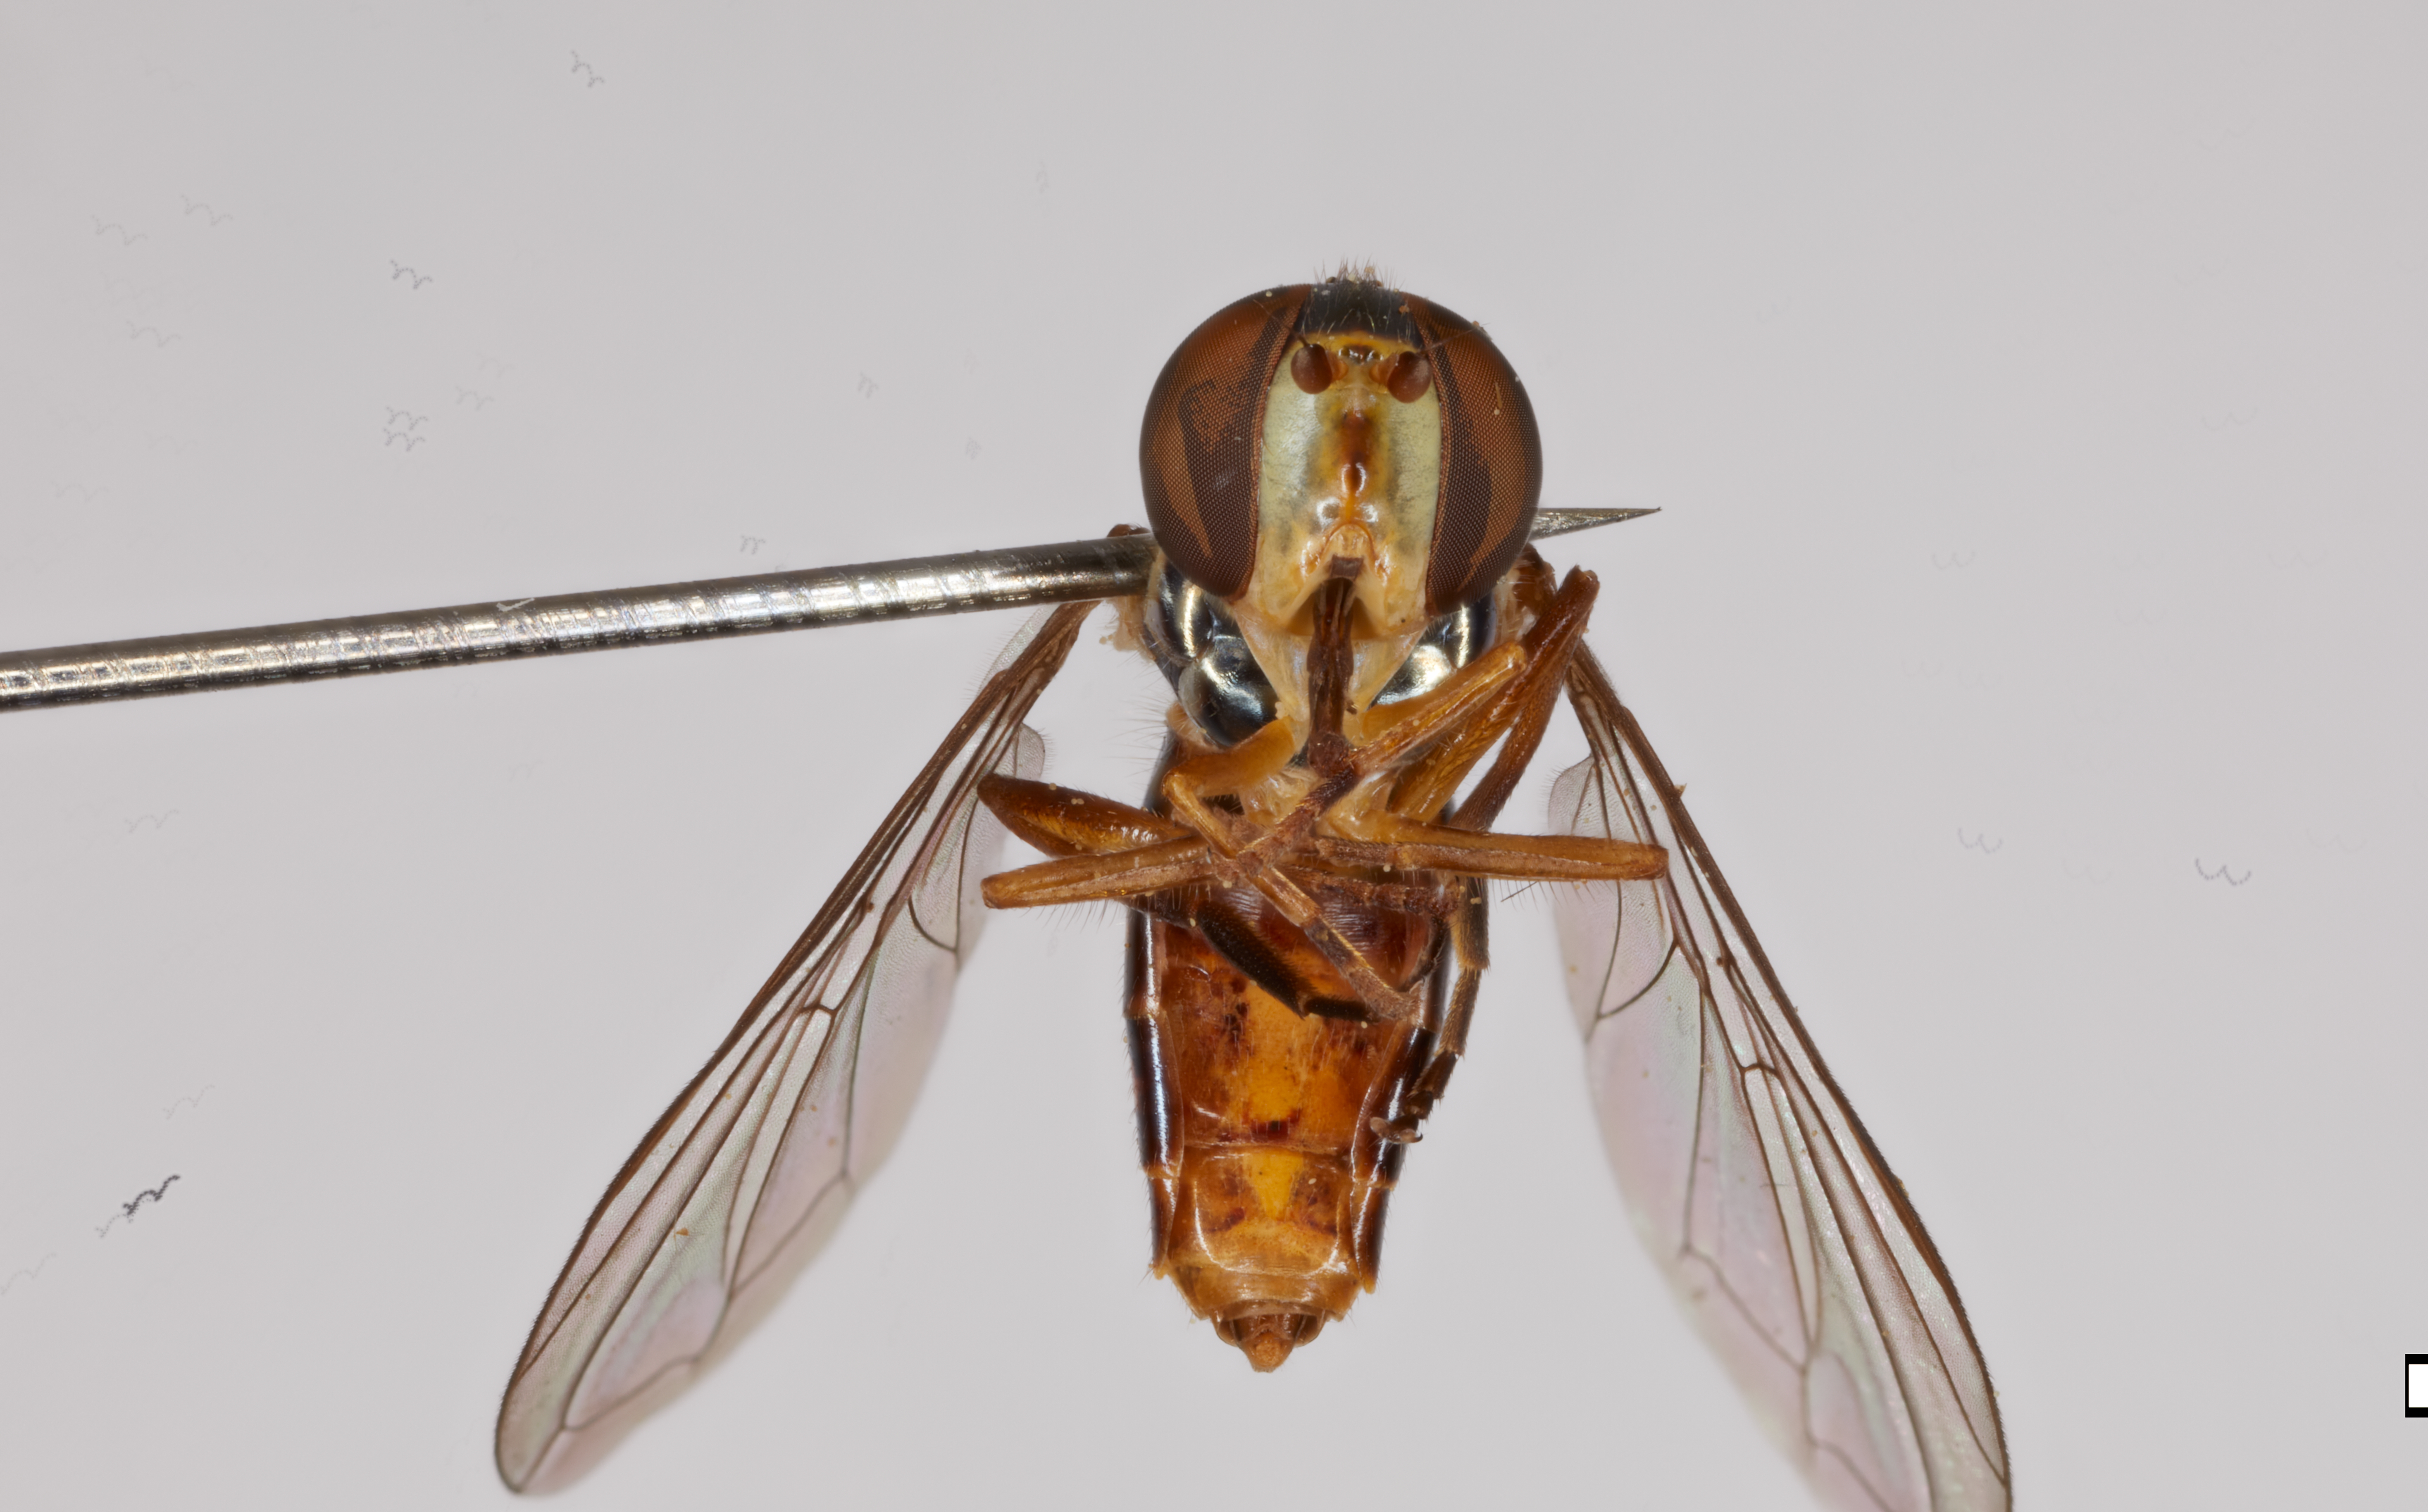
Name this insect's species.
Anu una
